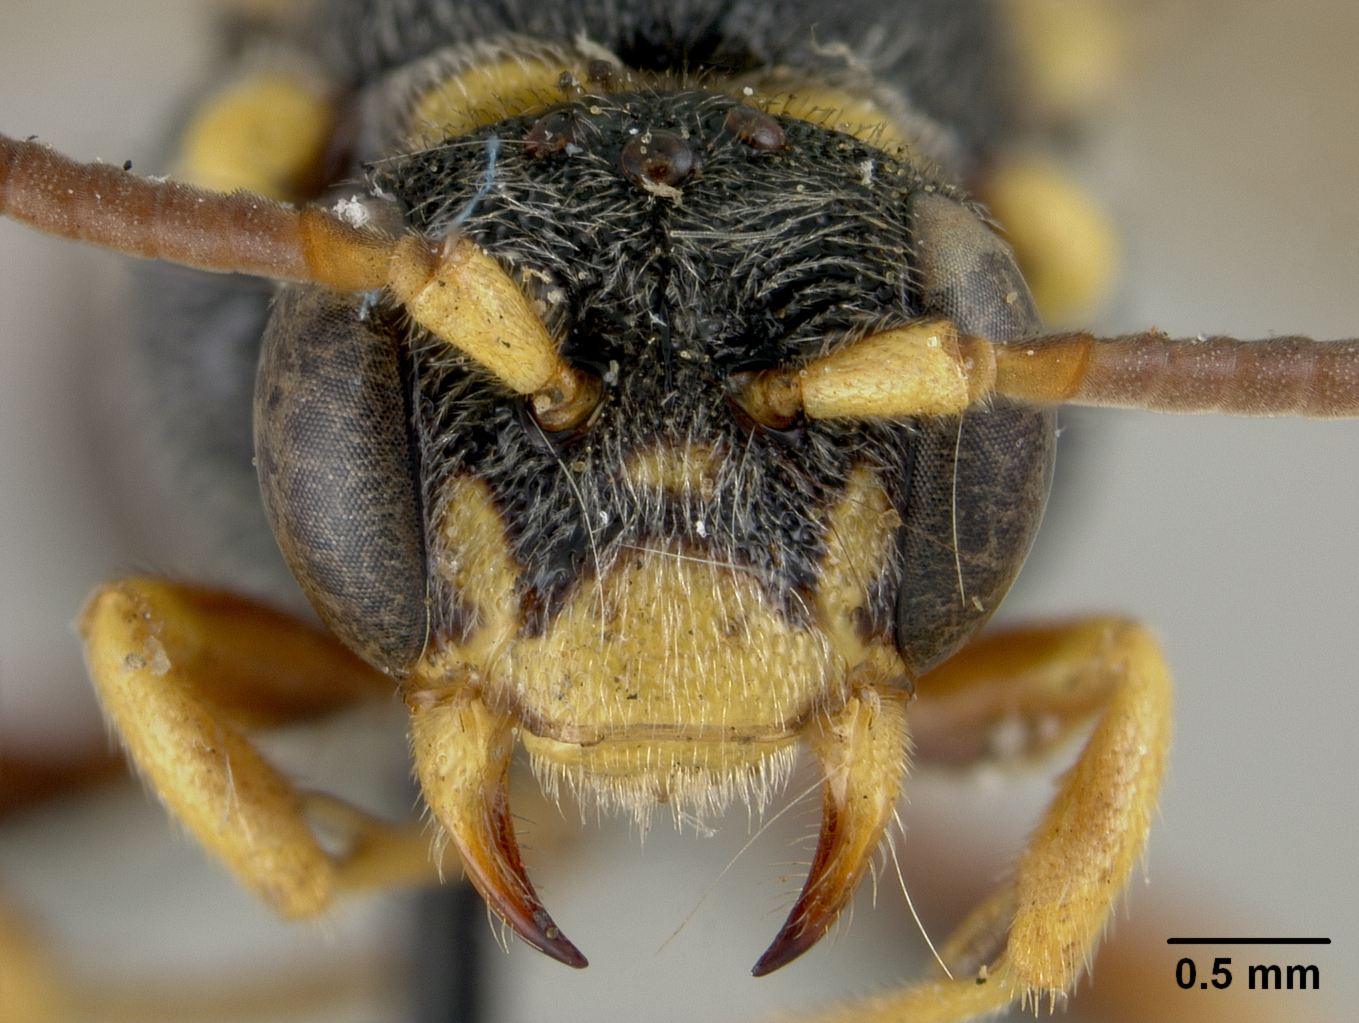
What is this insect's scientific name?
Nomada rodecki
